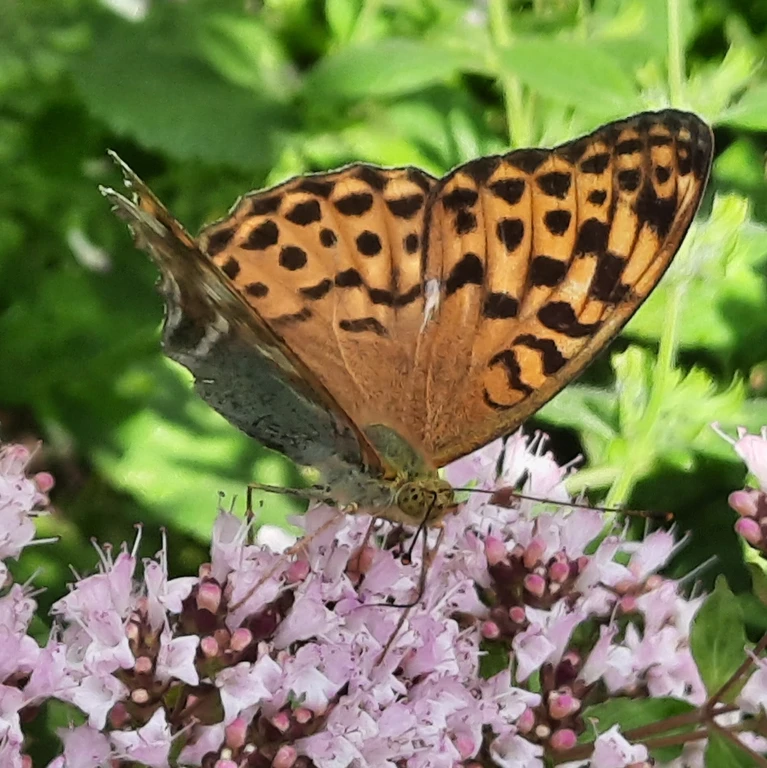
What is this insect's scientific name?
Argynnis paphia
